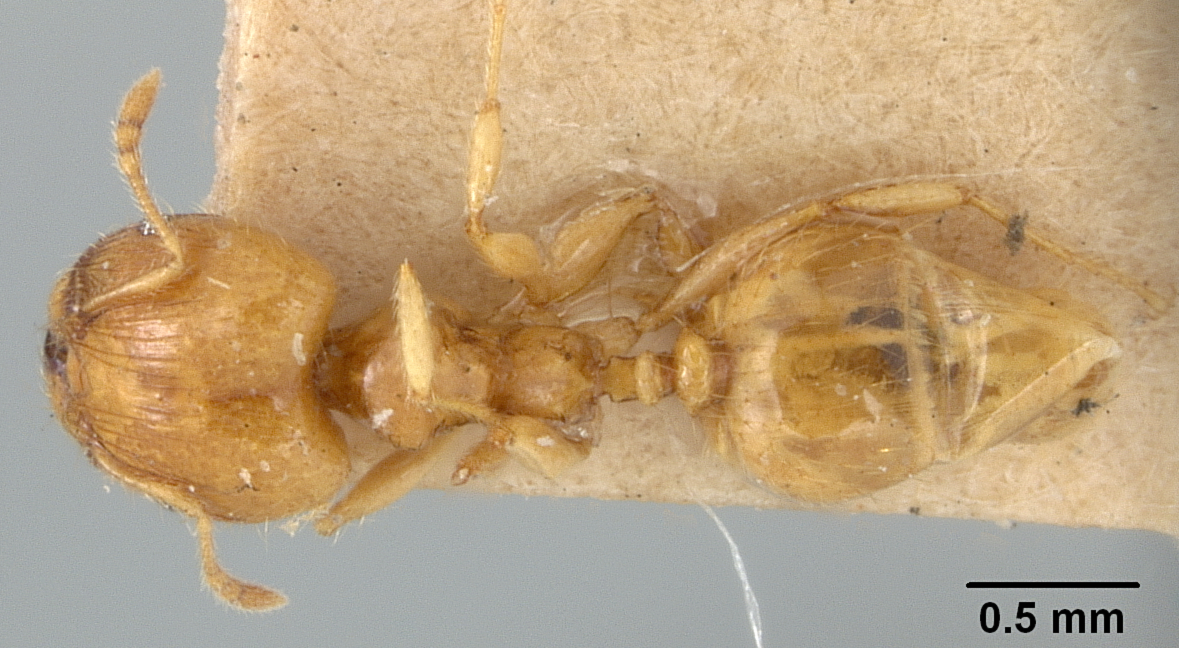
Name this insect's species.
Pheidole terresi
